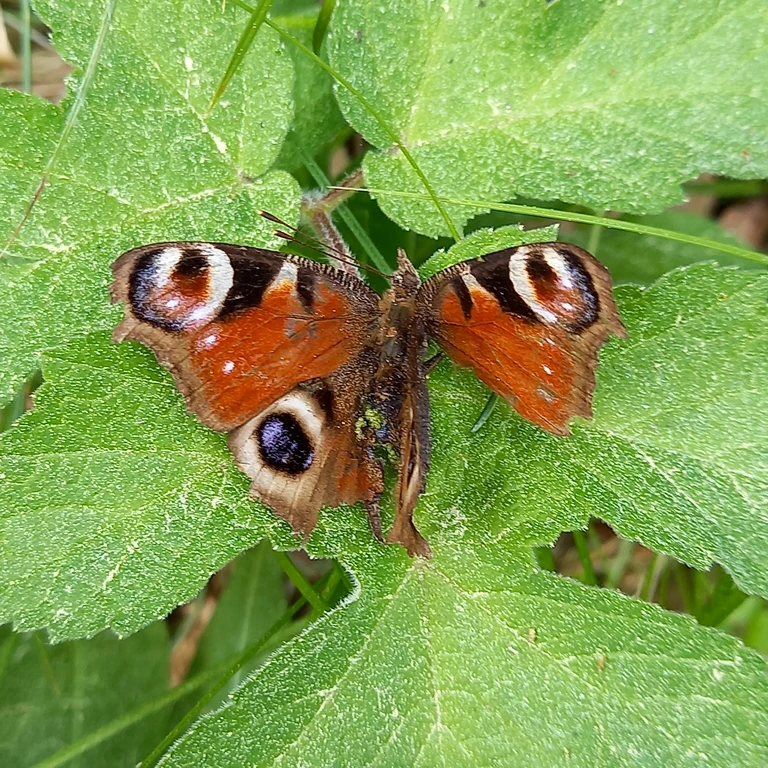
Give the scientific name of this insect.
Aglais io
